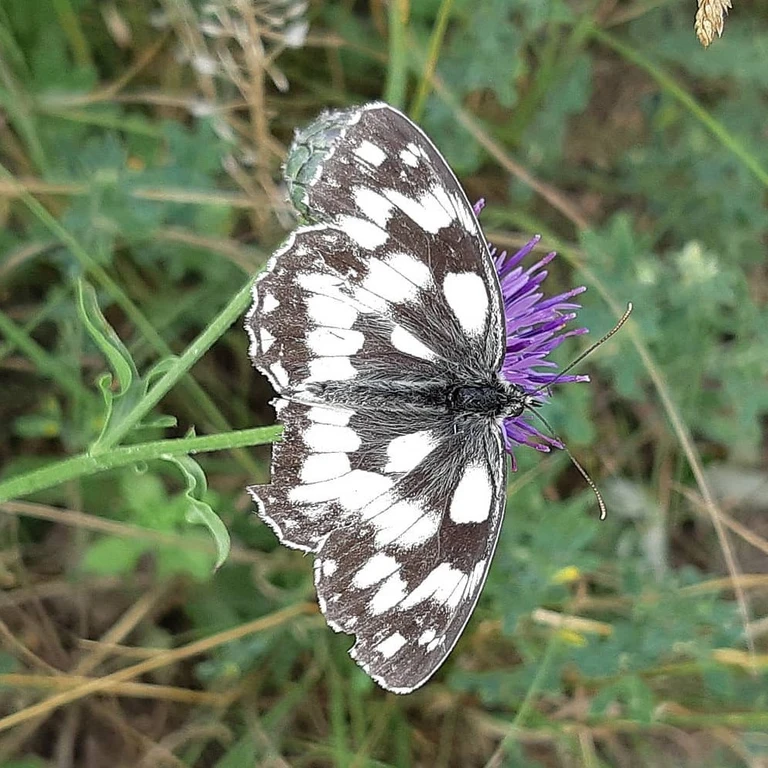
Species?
Melanargia galathea
